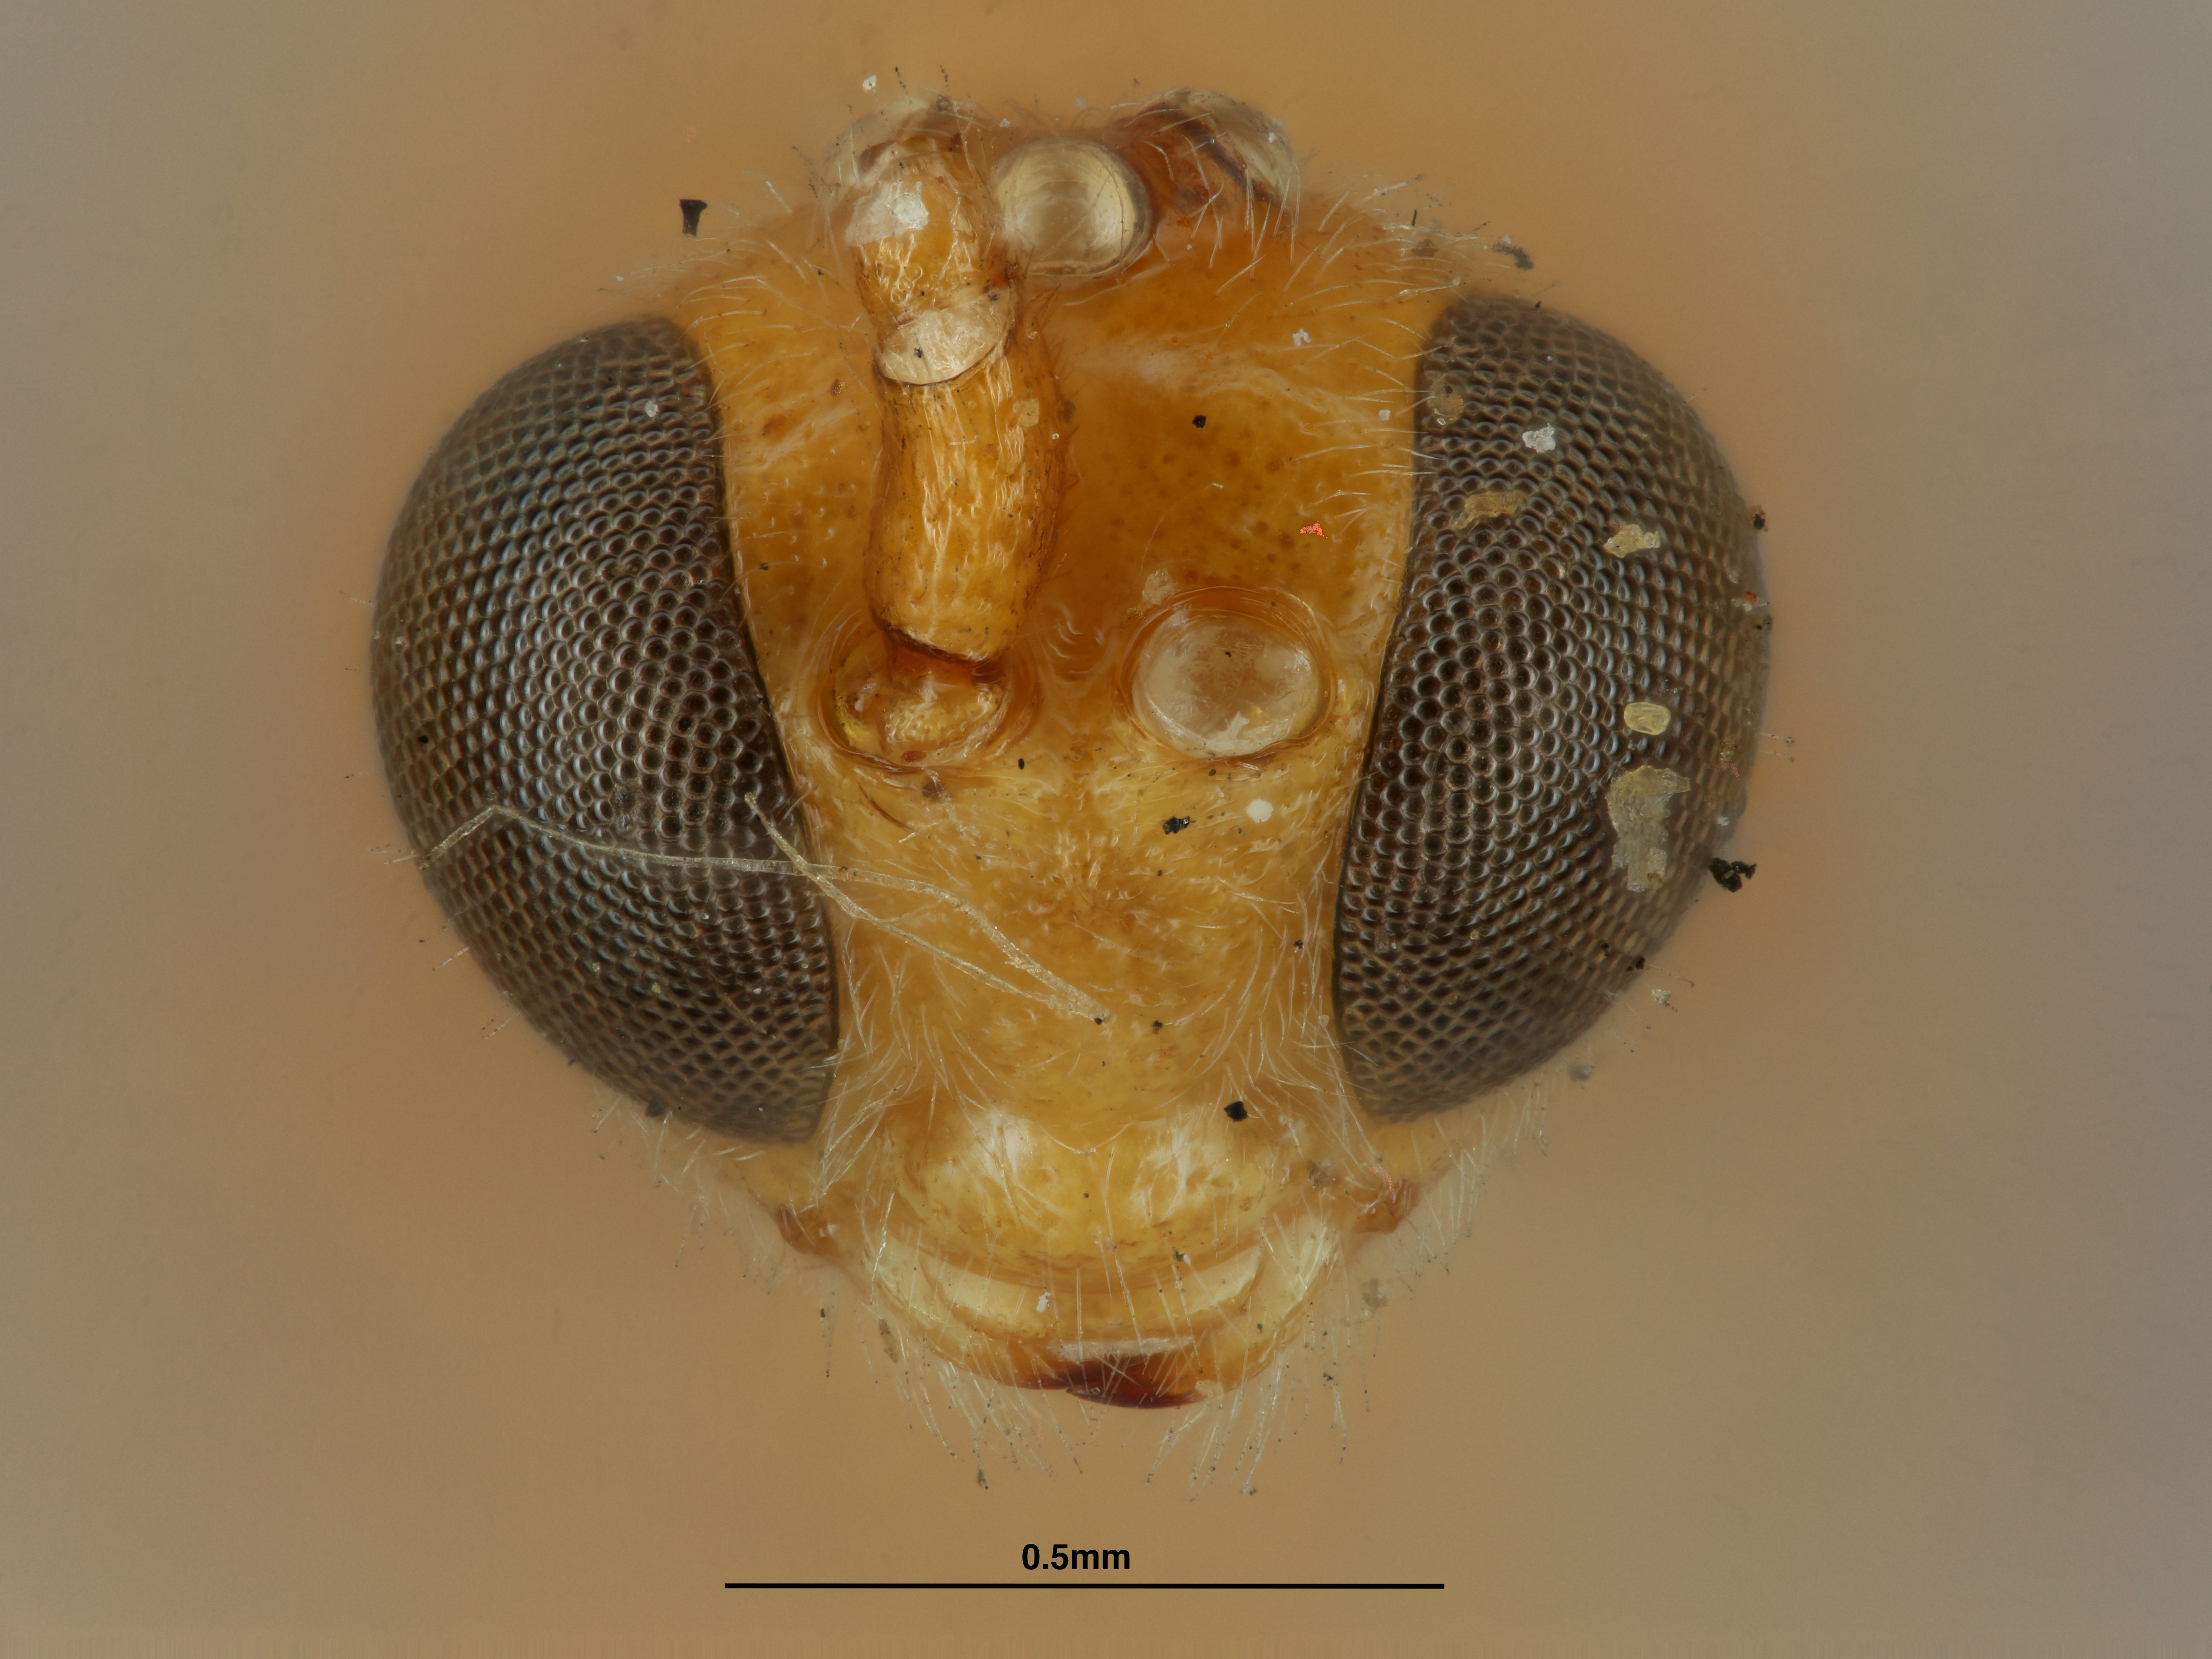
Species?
Meteorus bacoorensis
